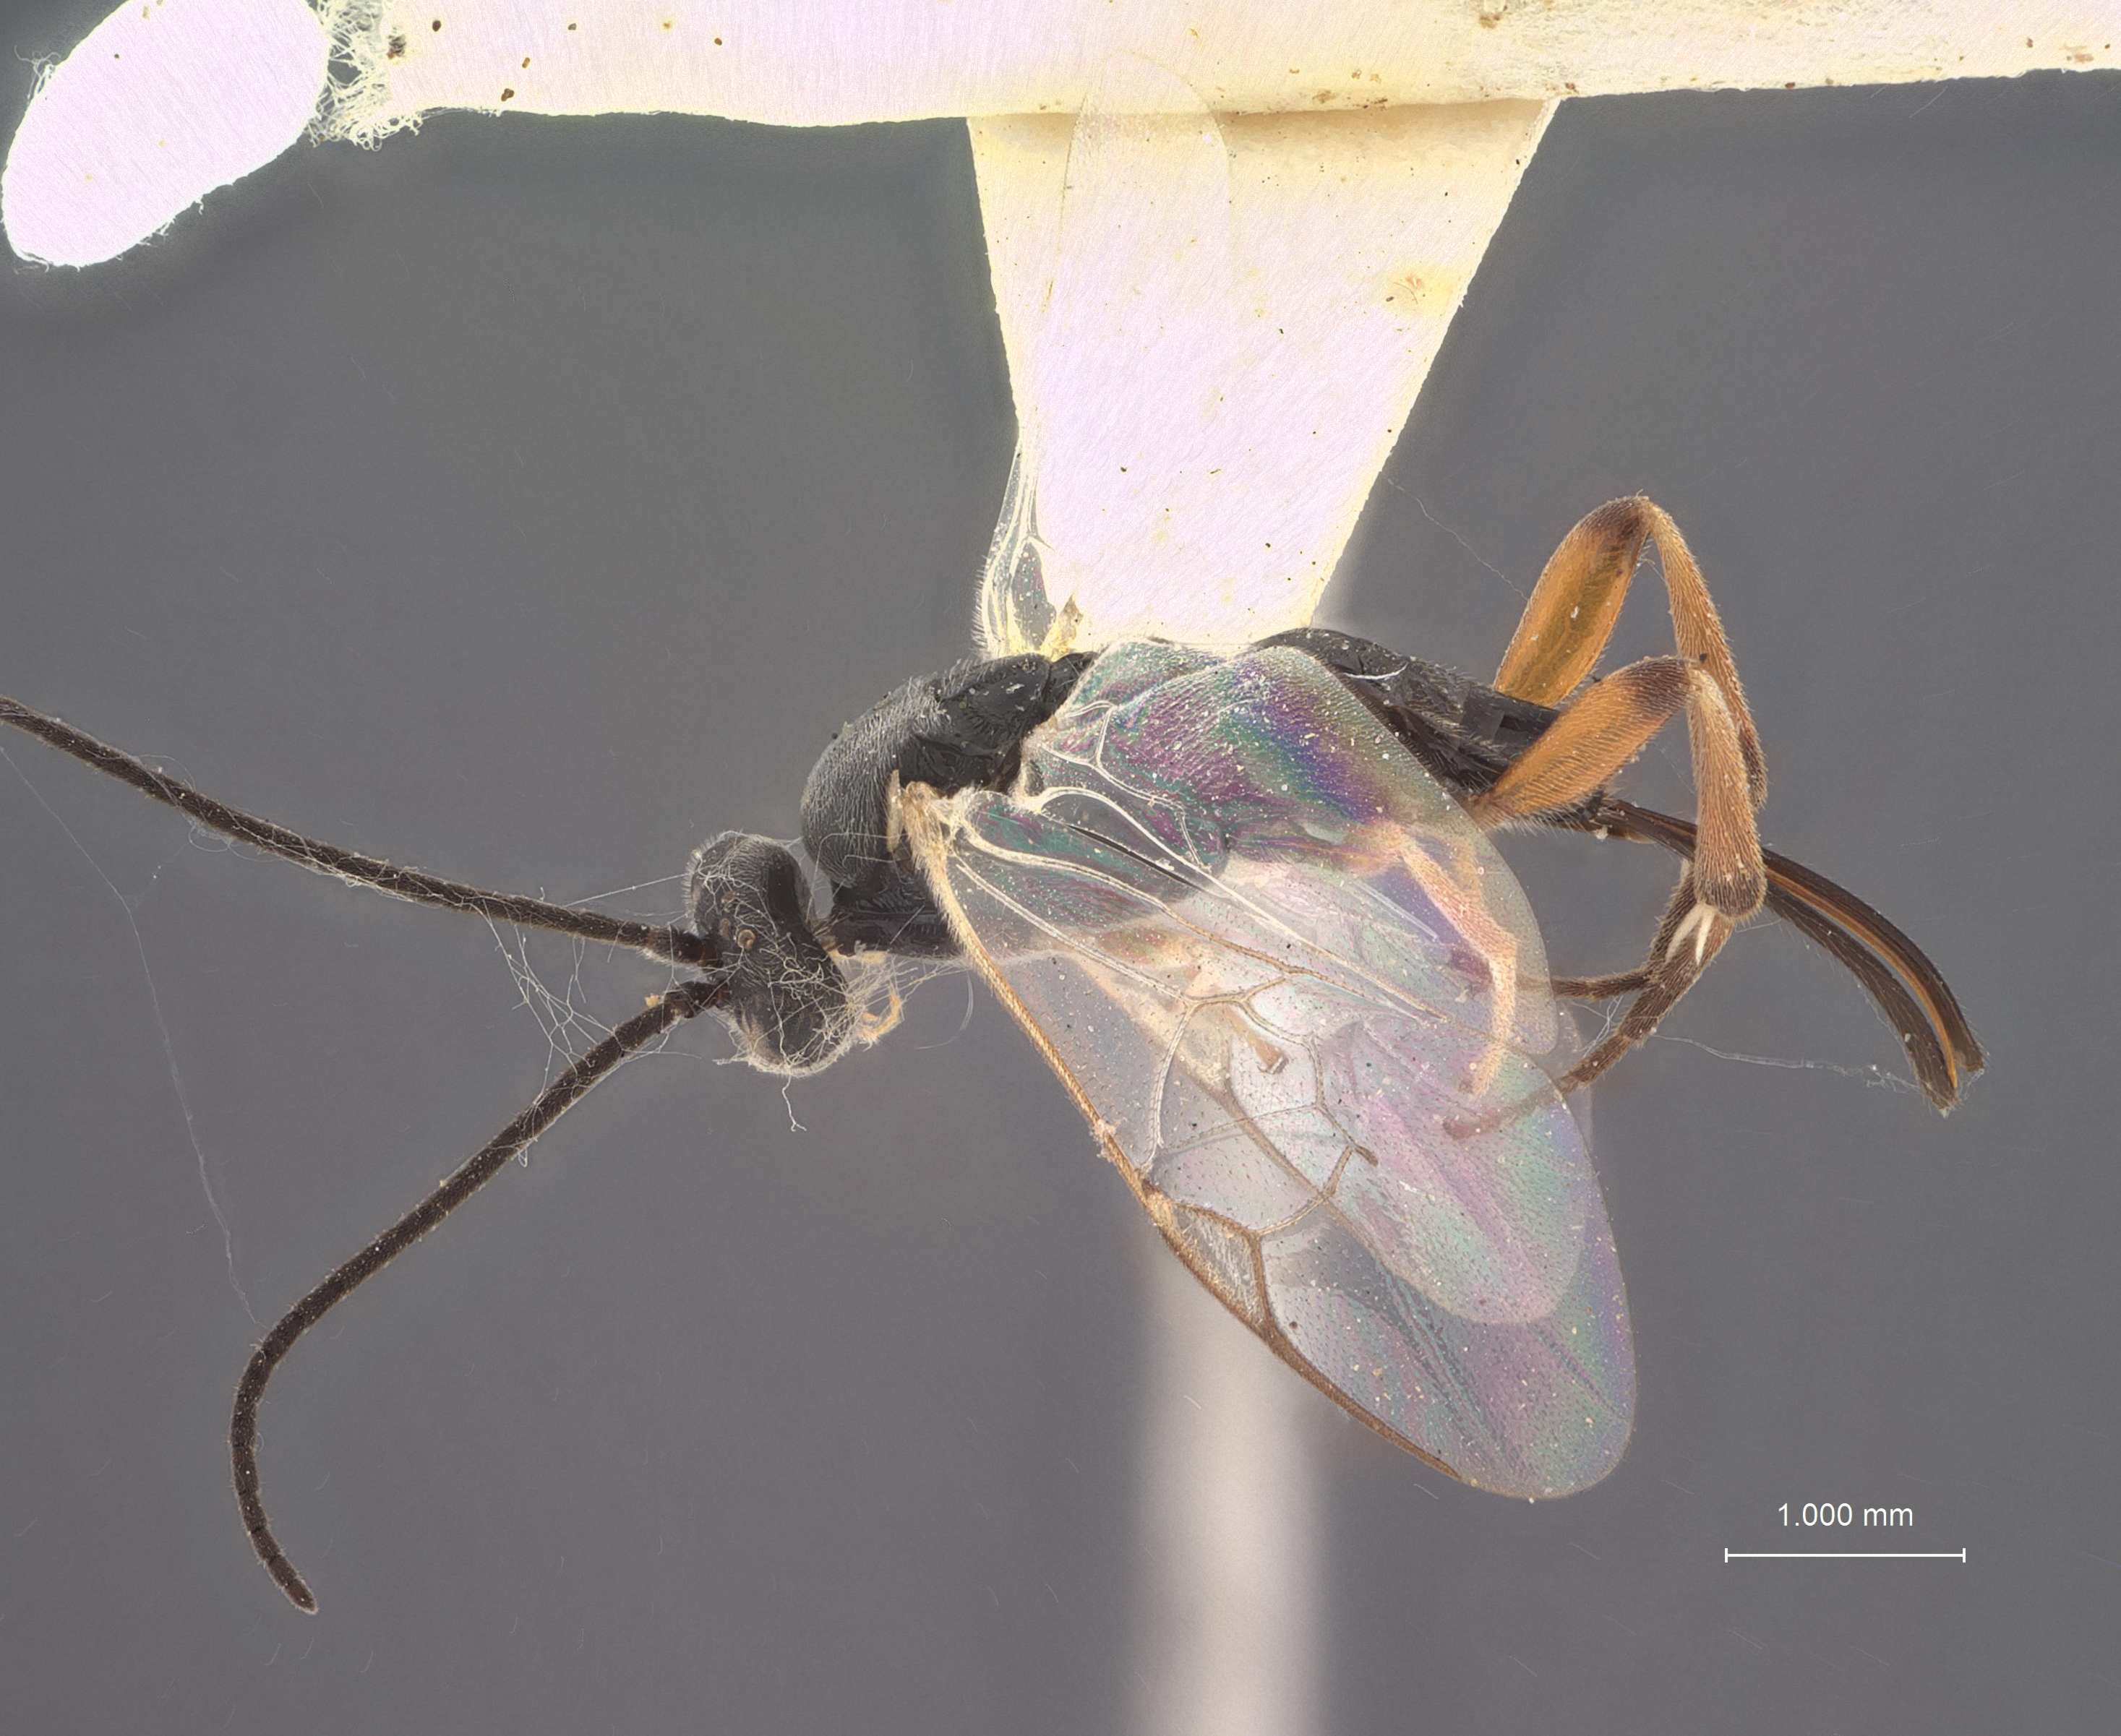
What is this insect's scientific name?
Apanteles megastidis
